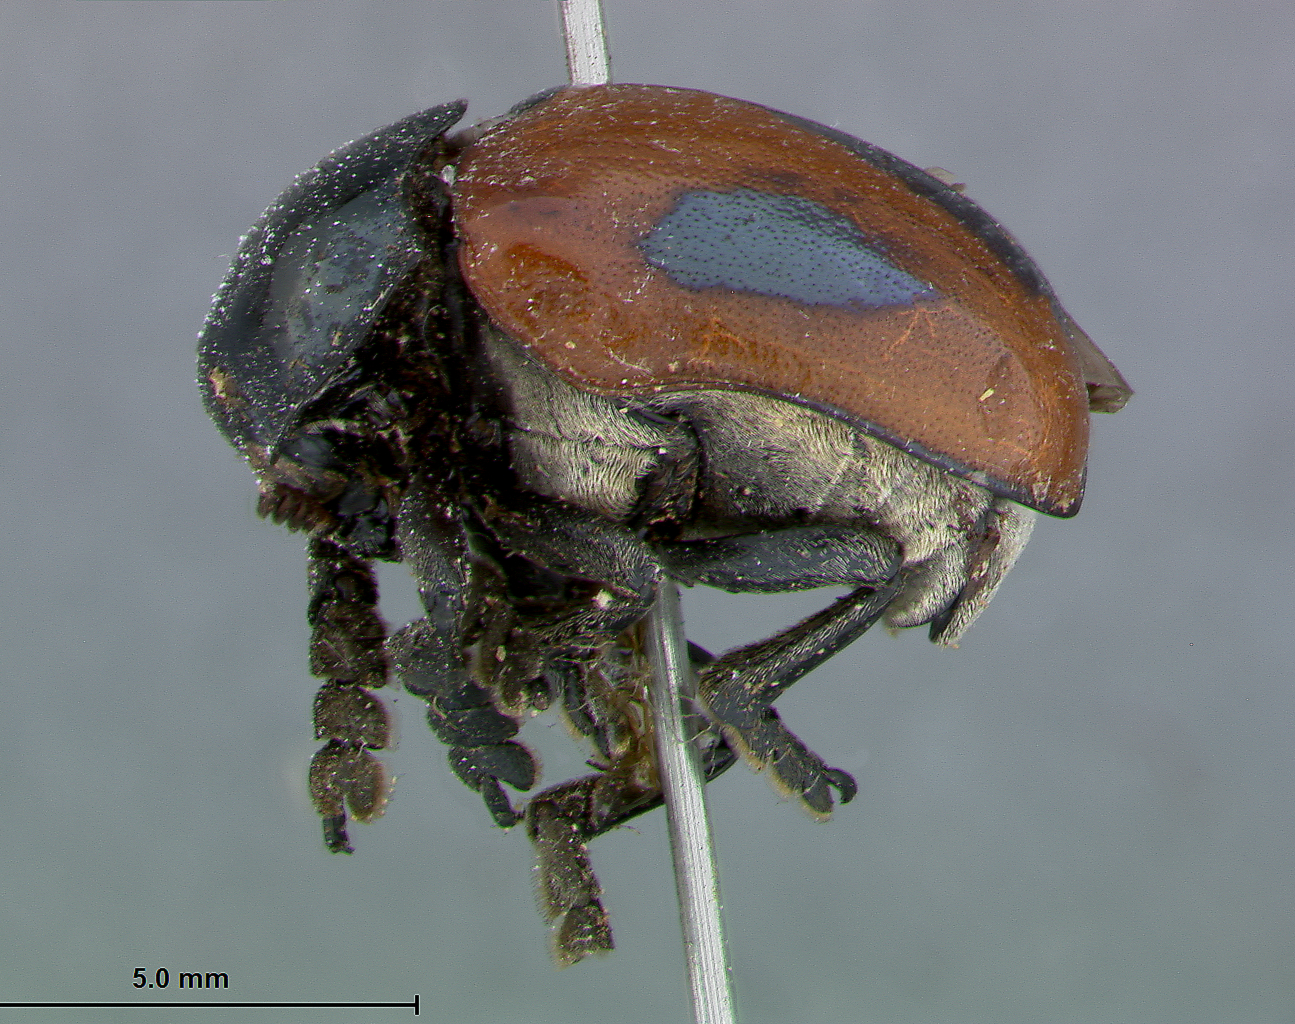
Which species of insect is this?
Stereoma anchoralis
